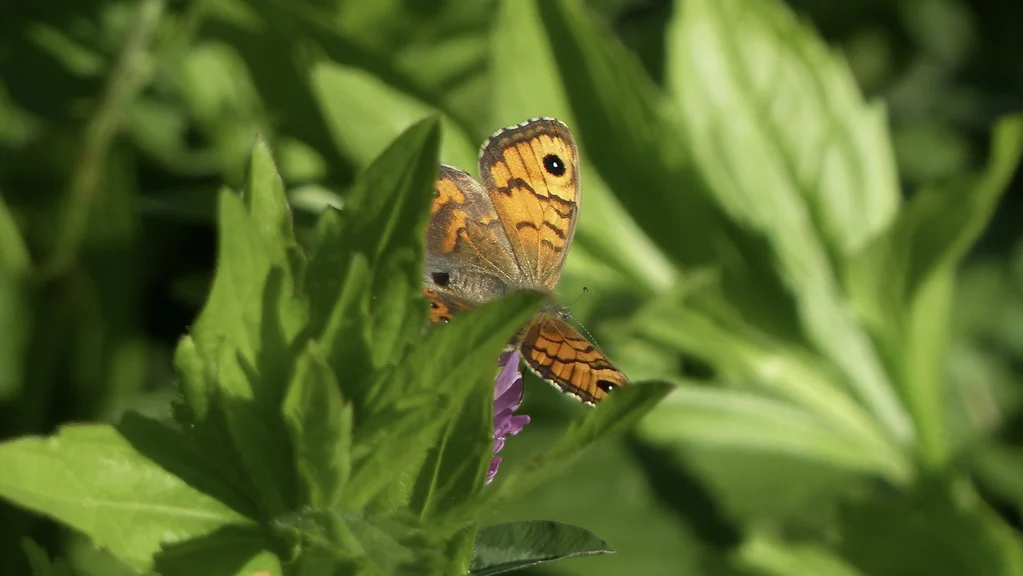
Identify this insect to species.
Lasiommata megera (also Pararge megera)
